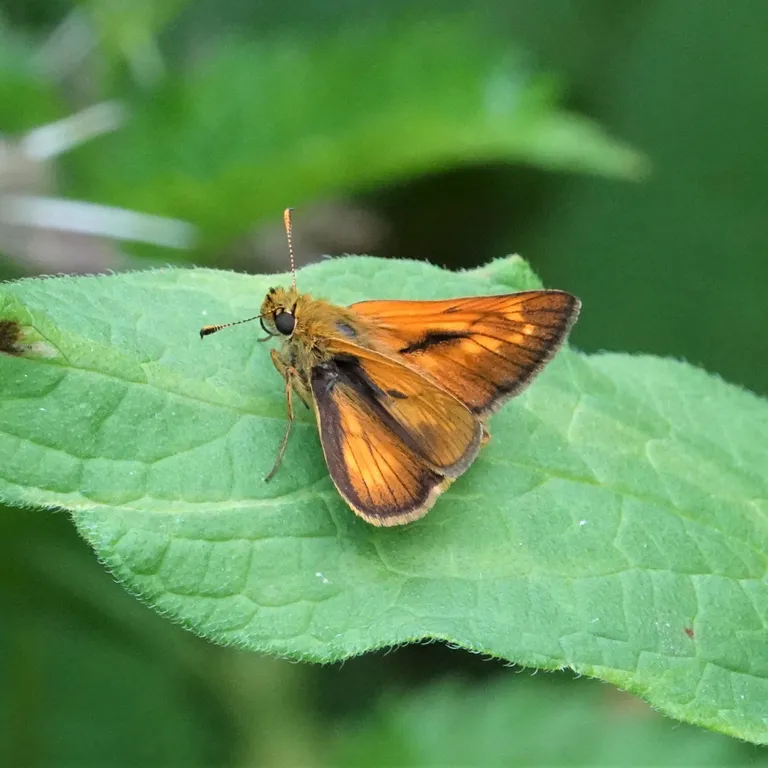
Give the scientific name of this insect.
Ochlodes sylvanus (also Ochlodes venata)
